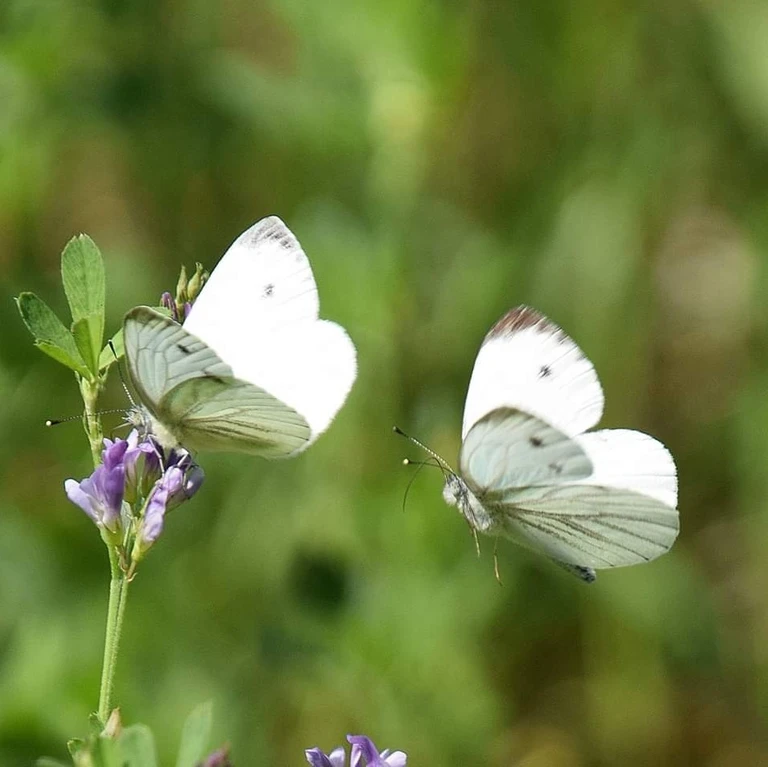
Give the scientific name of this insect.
Pieris napi
